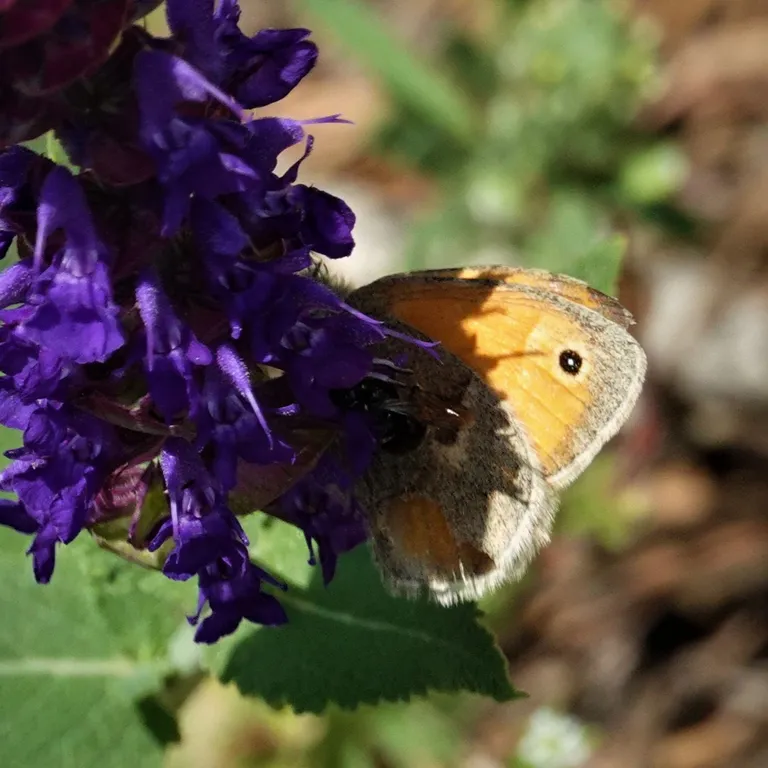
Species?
Coenonympha pamphilus
